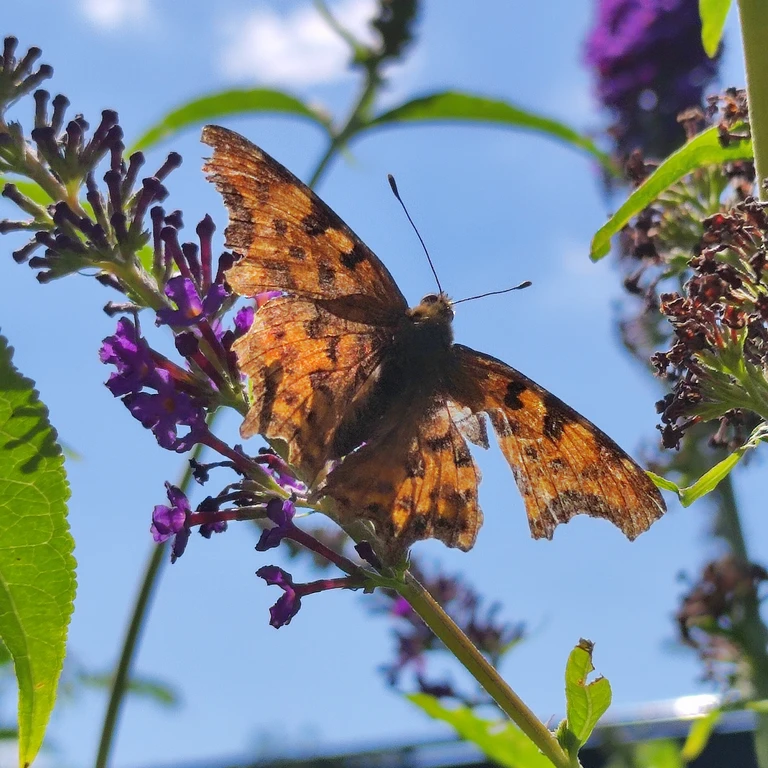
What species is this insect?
Polygonia c-album
